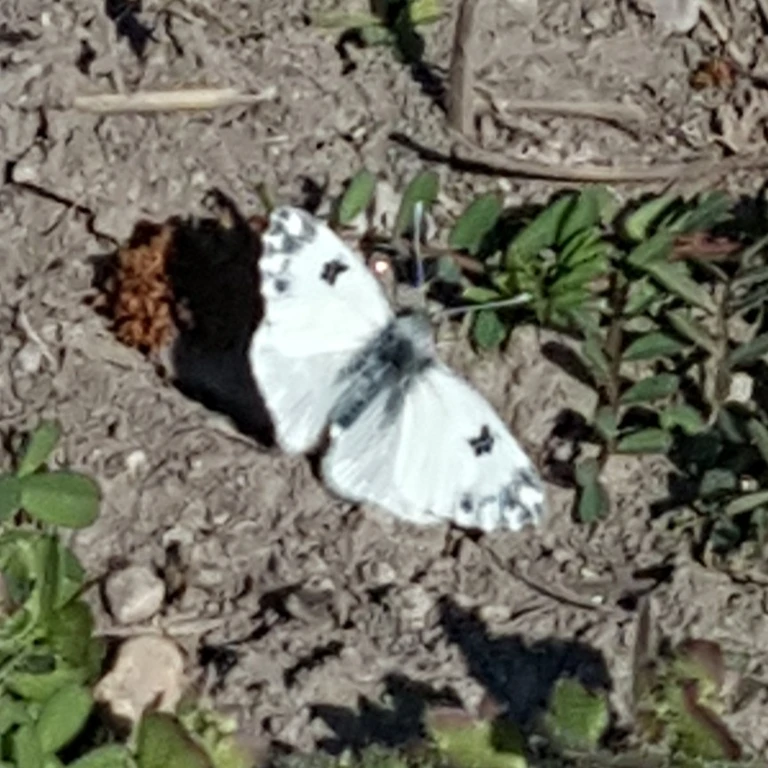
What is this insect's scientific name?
Pontia edusa
